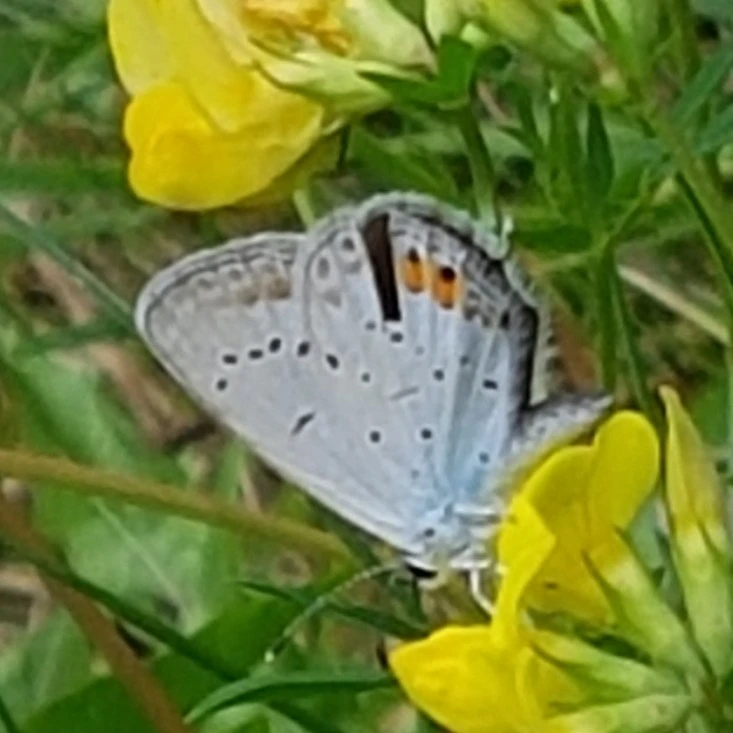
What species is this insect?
Cupido argiades (also Elkalyce argiades)
